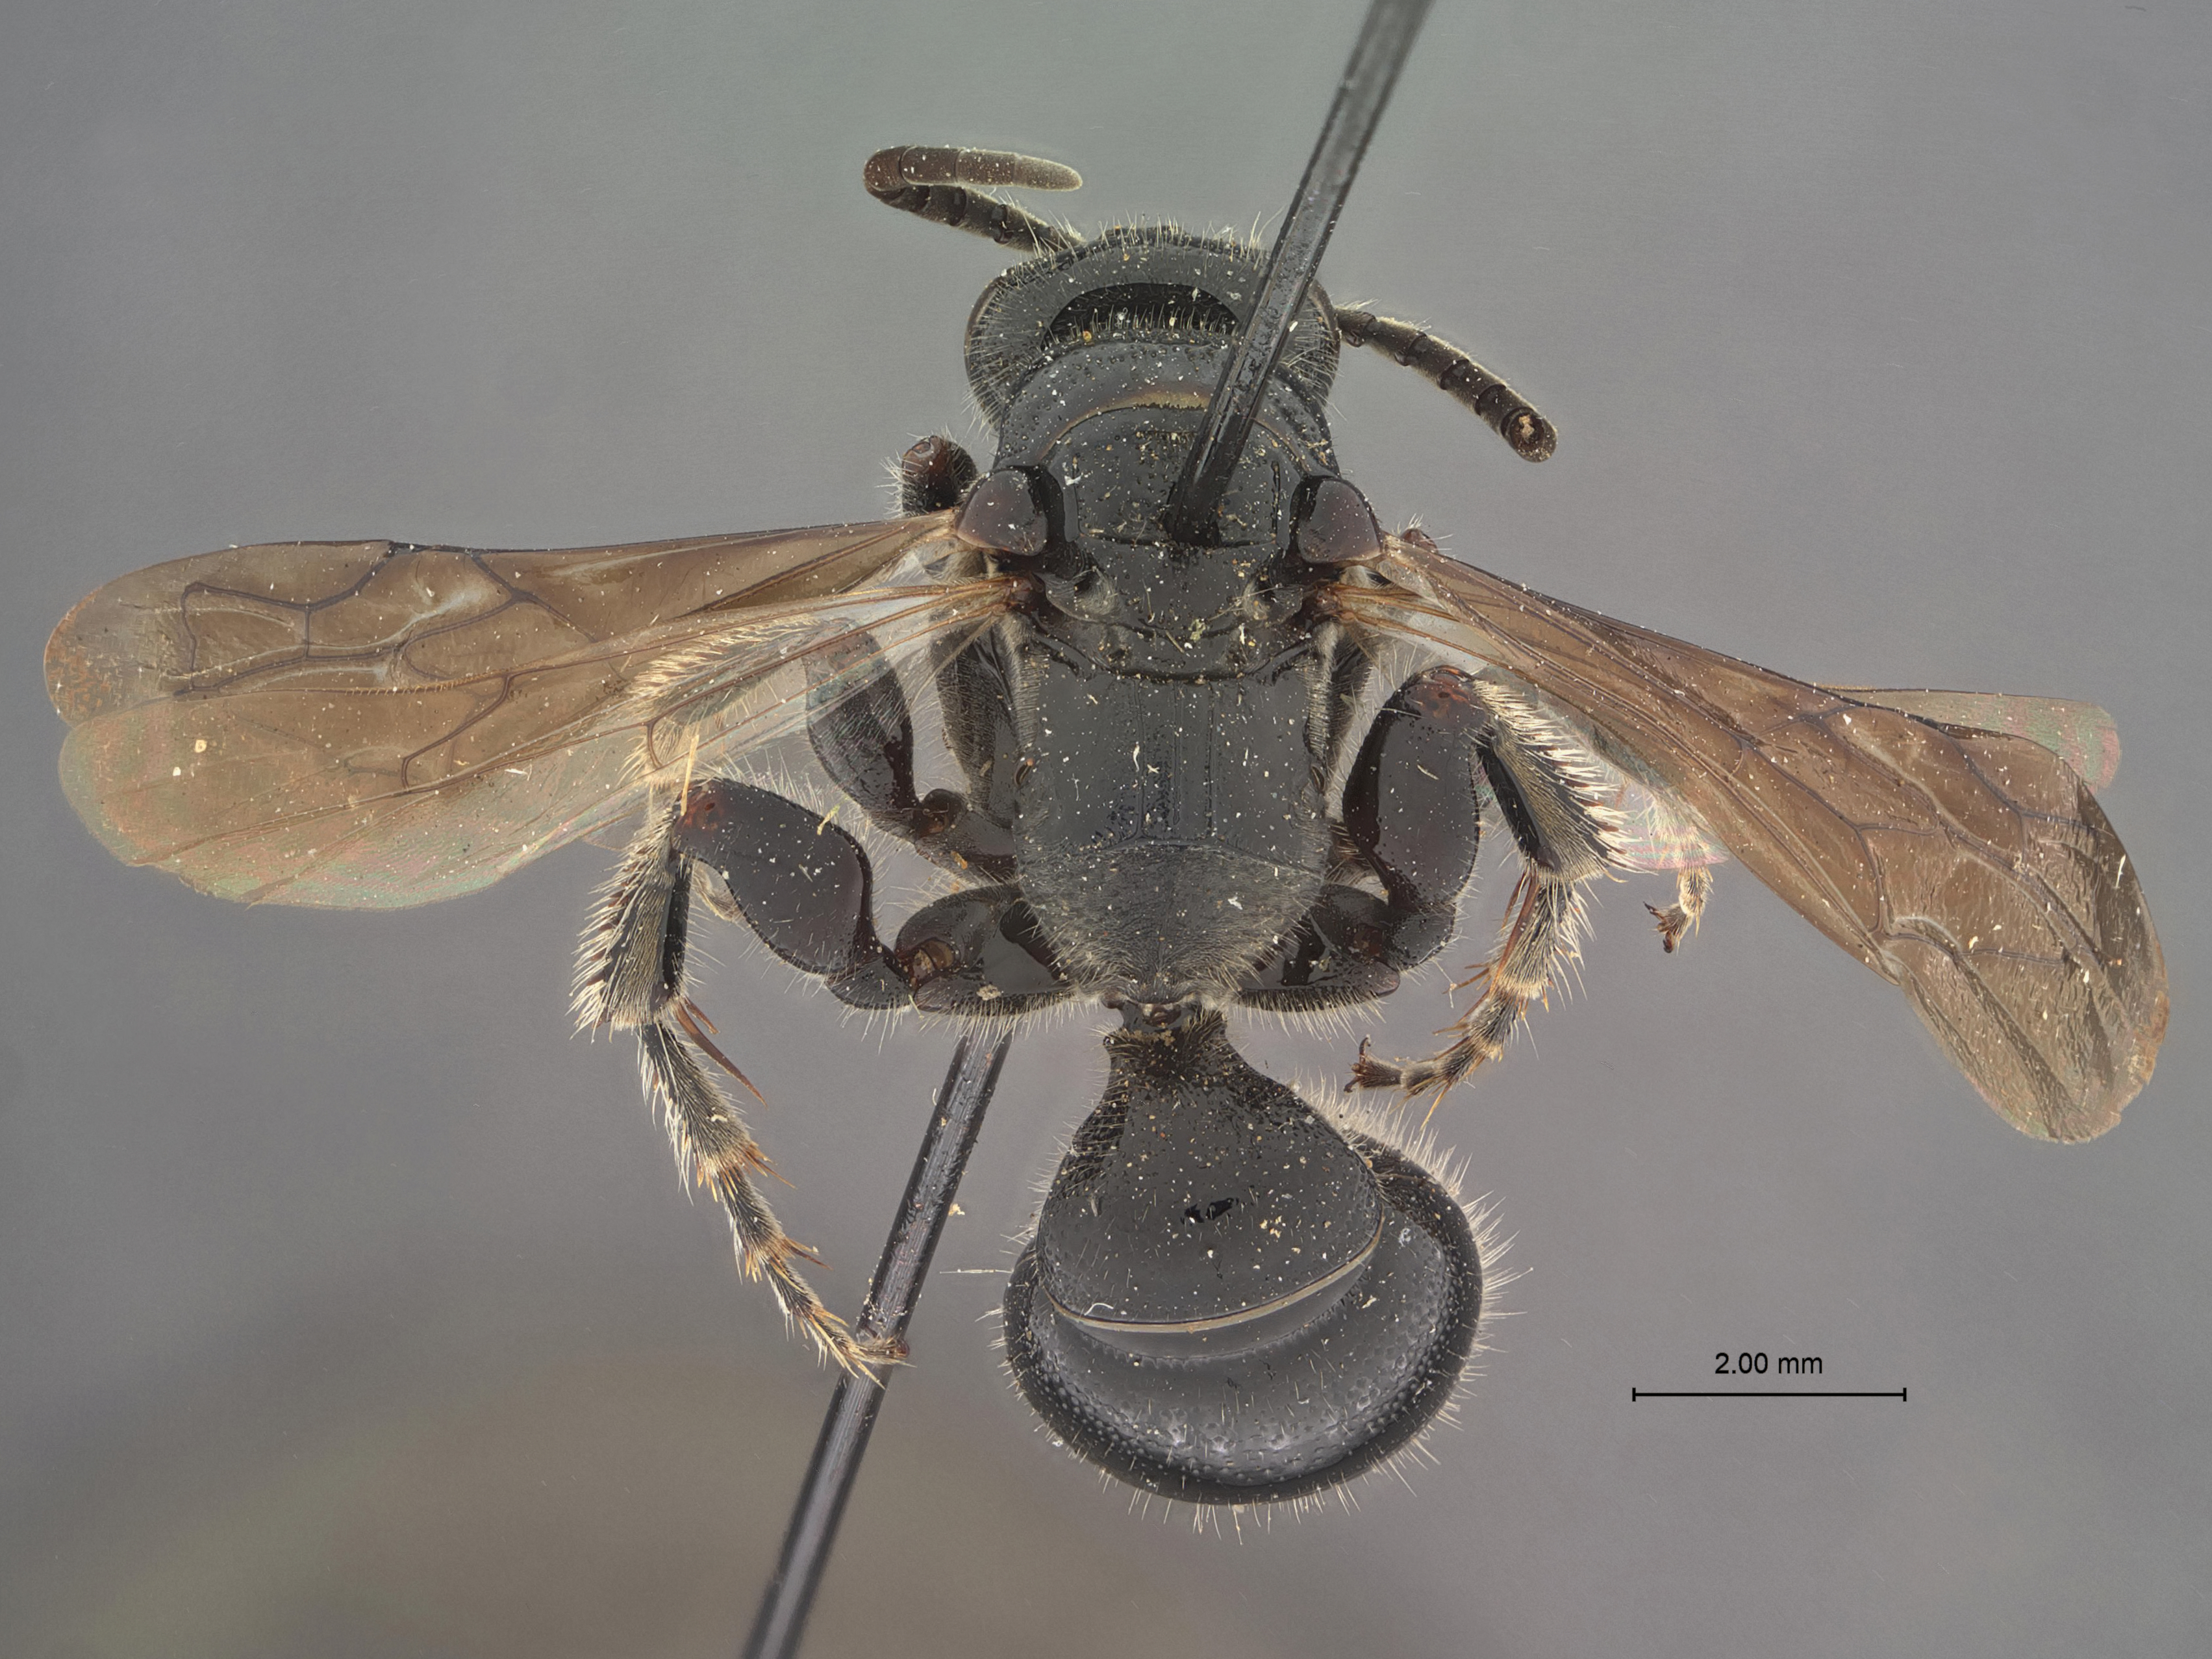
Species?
Tiphia ovinigris
